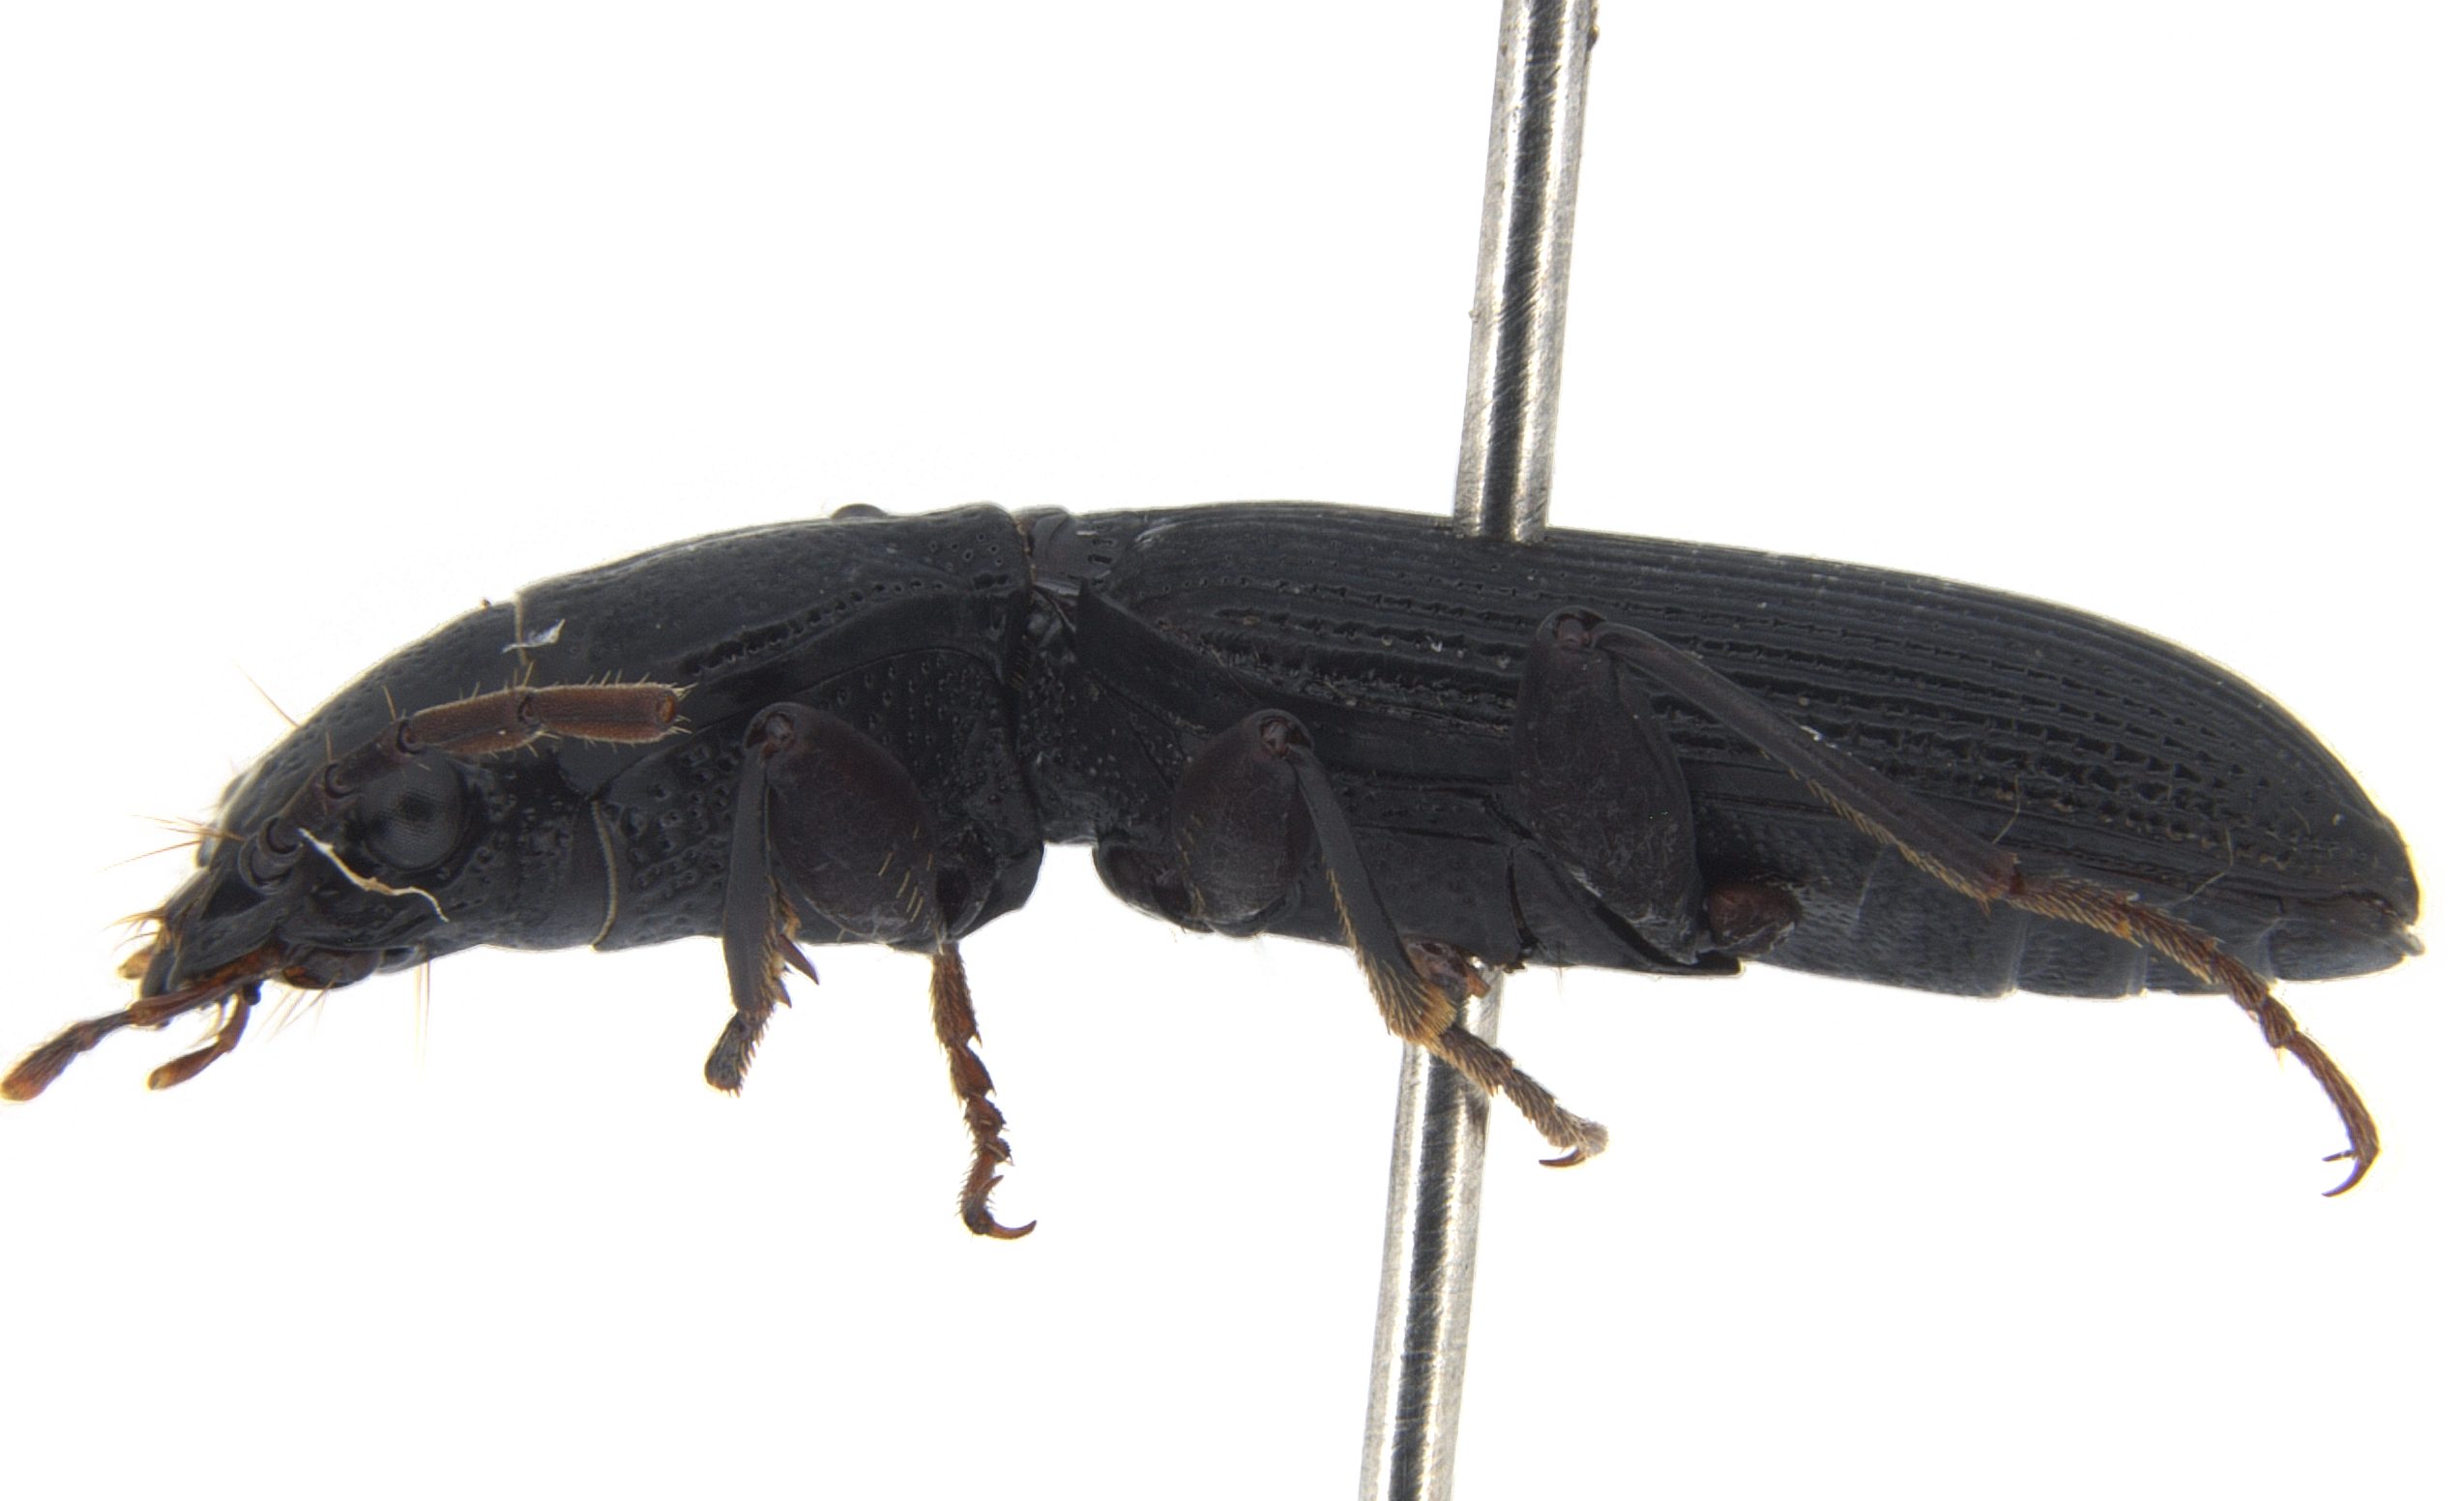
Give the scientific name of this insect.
Melaenus piger
